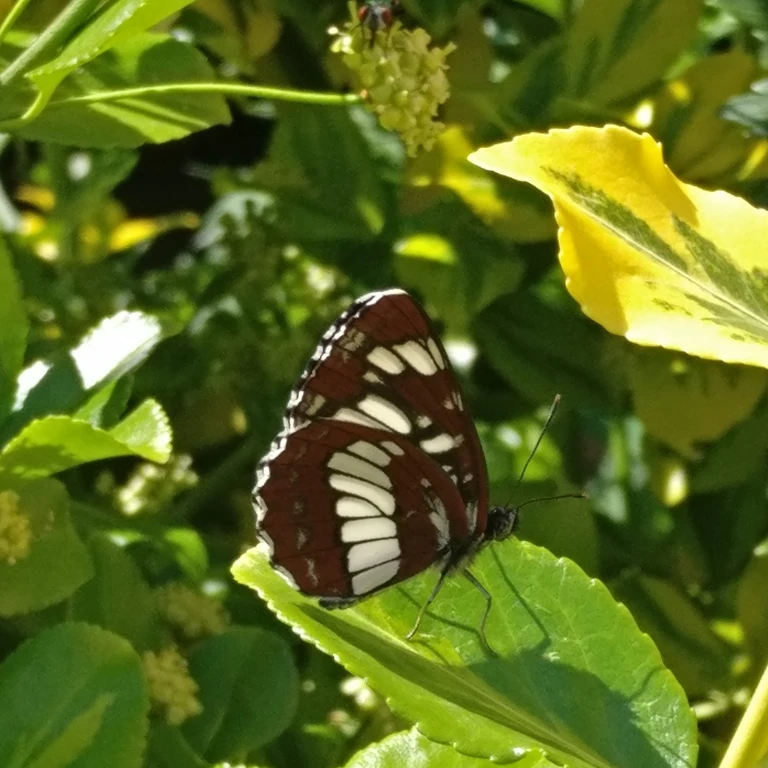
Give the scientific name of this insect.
Neptis rivularis
